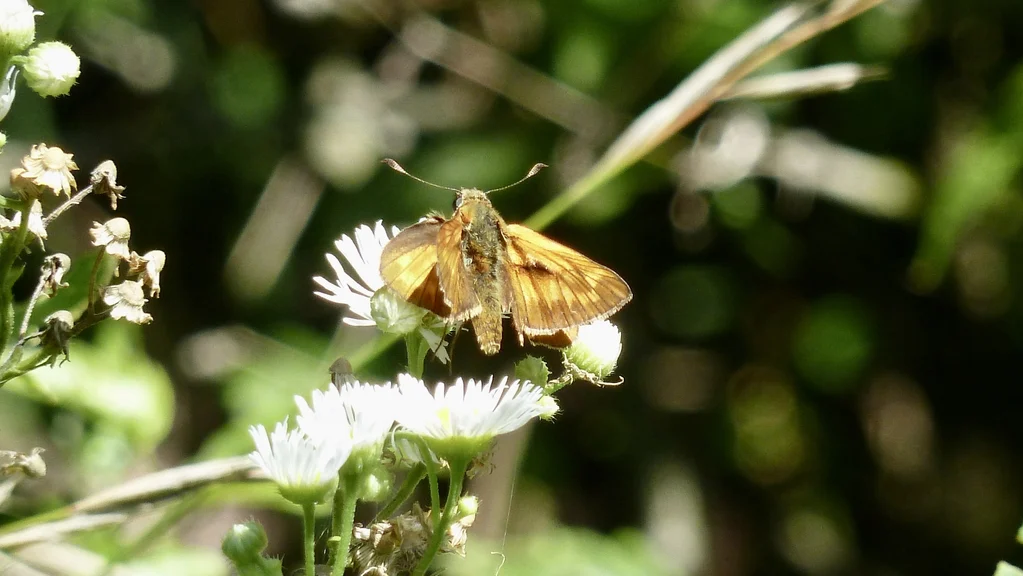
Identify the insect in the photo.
Ochlodes sylvanus (also Ochlodes venata)
